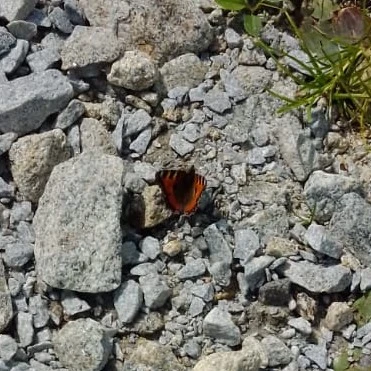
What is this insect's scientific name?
Aglais urticae
